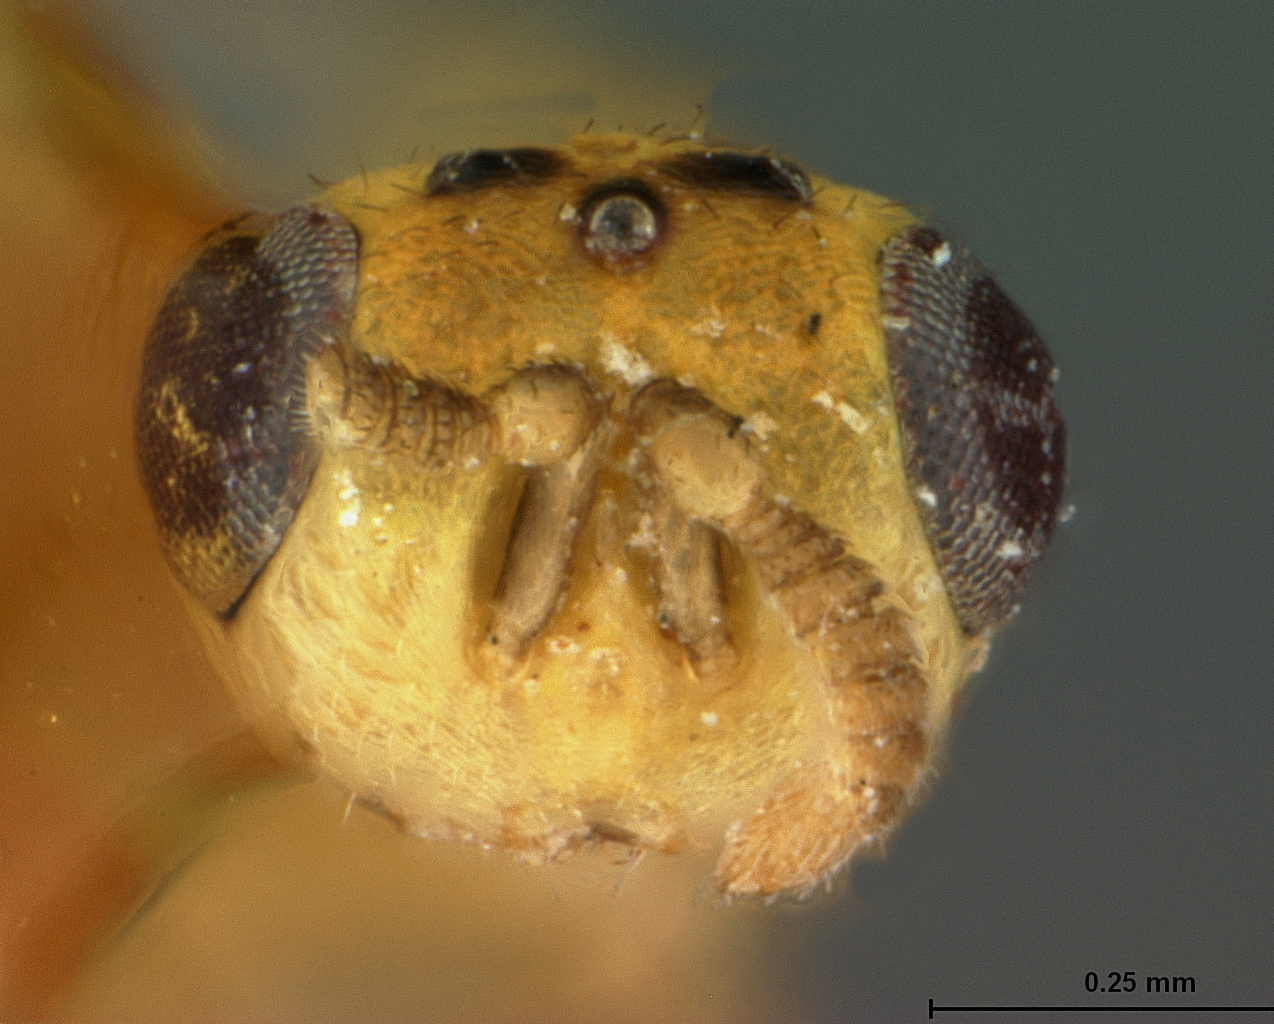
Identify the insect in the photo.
Brachyscelidiphaga flava
